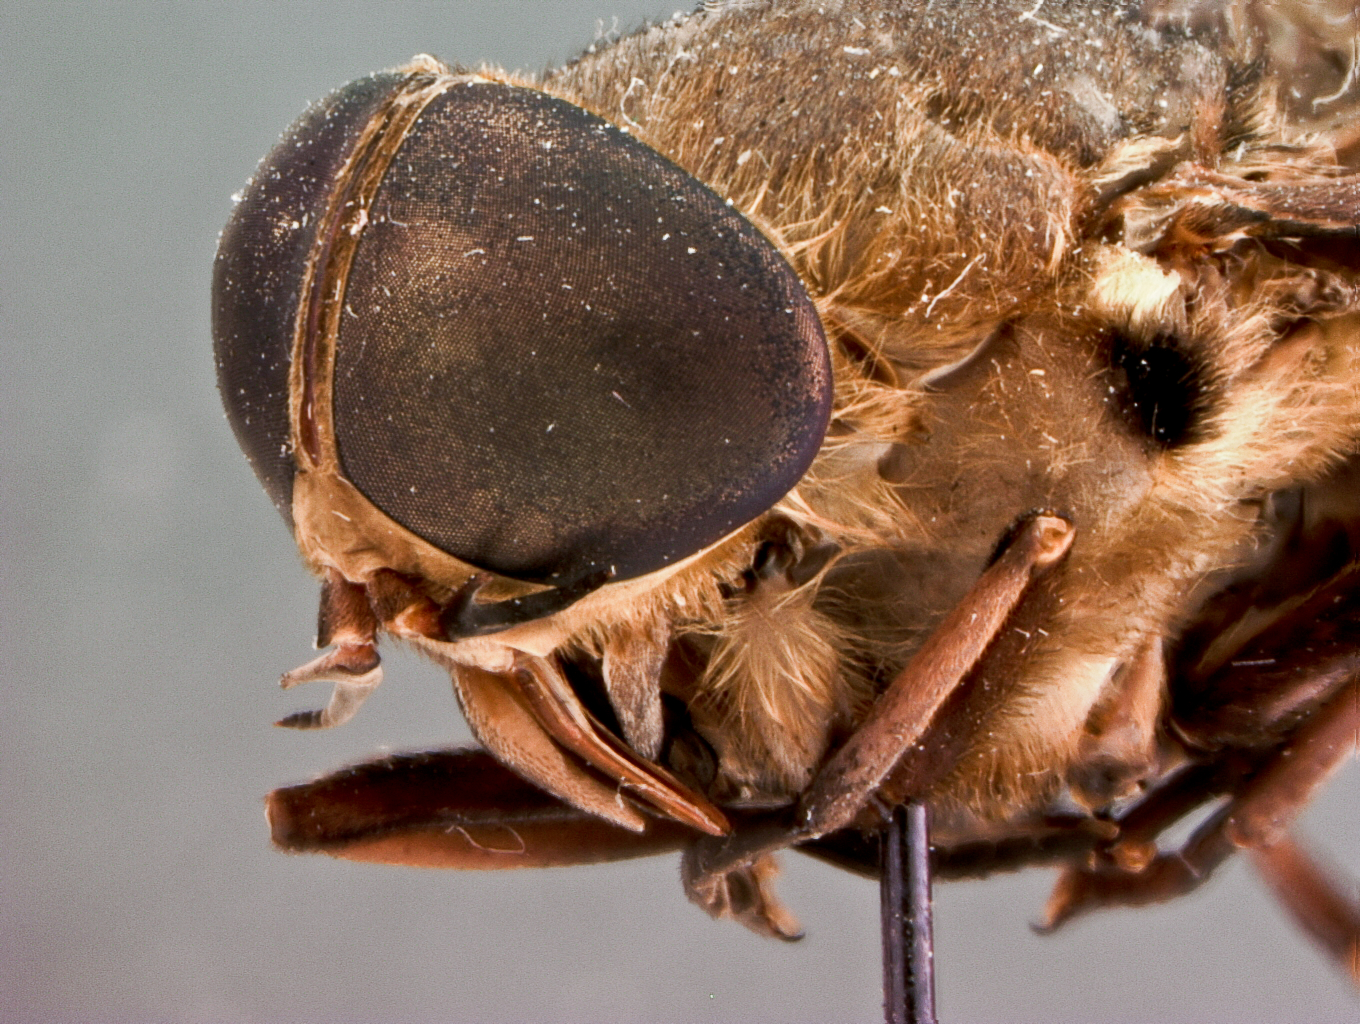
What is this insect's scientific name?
Tabanus punctipleura
